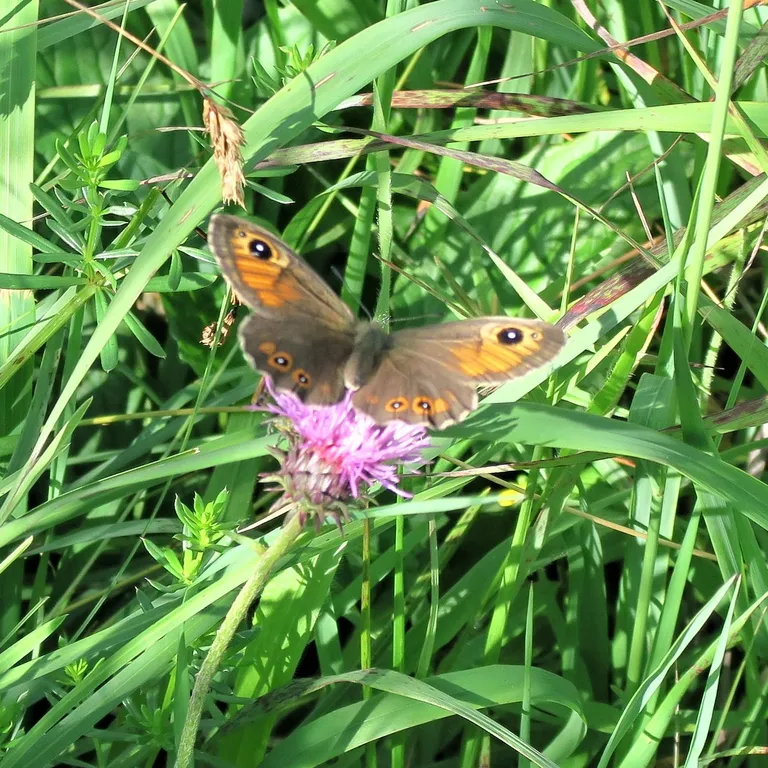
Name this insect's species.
Lasiommata maera (also Pararge maera)
